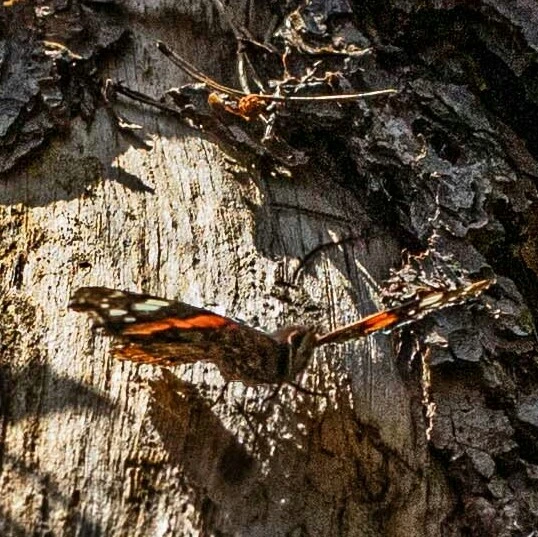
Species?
Vanessa atalanta
